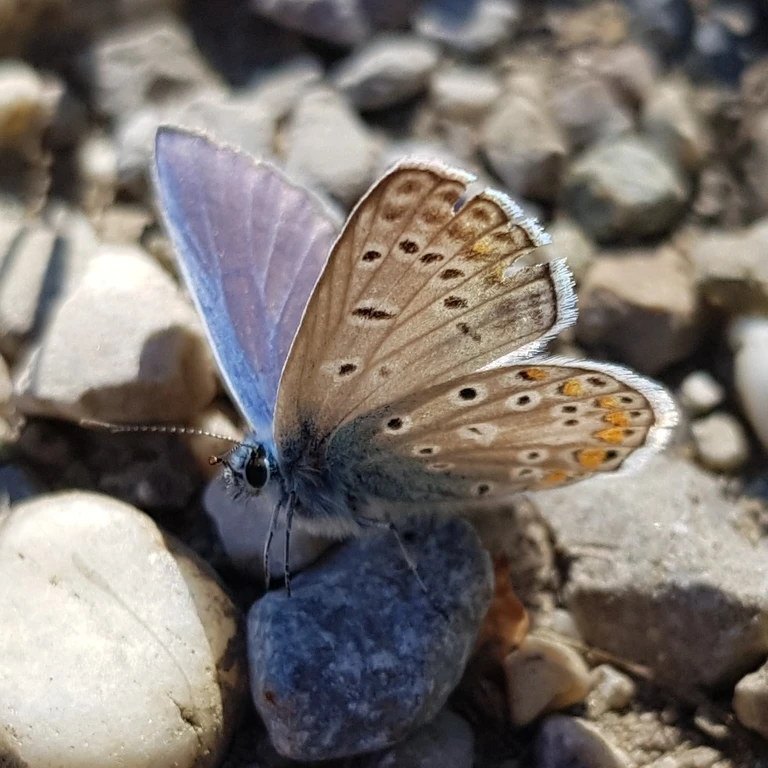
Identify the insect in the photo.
Polyommatus icarus
